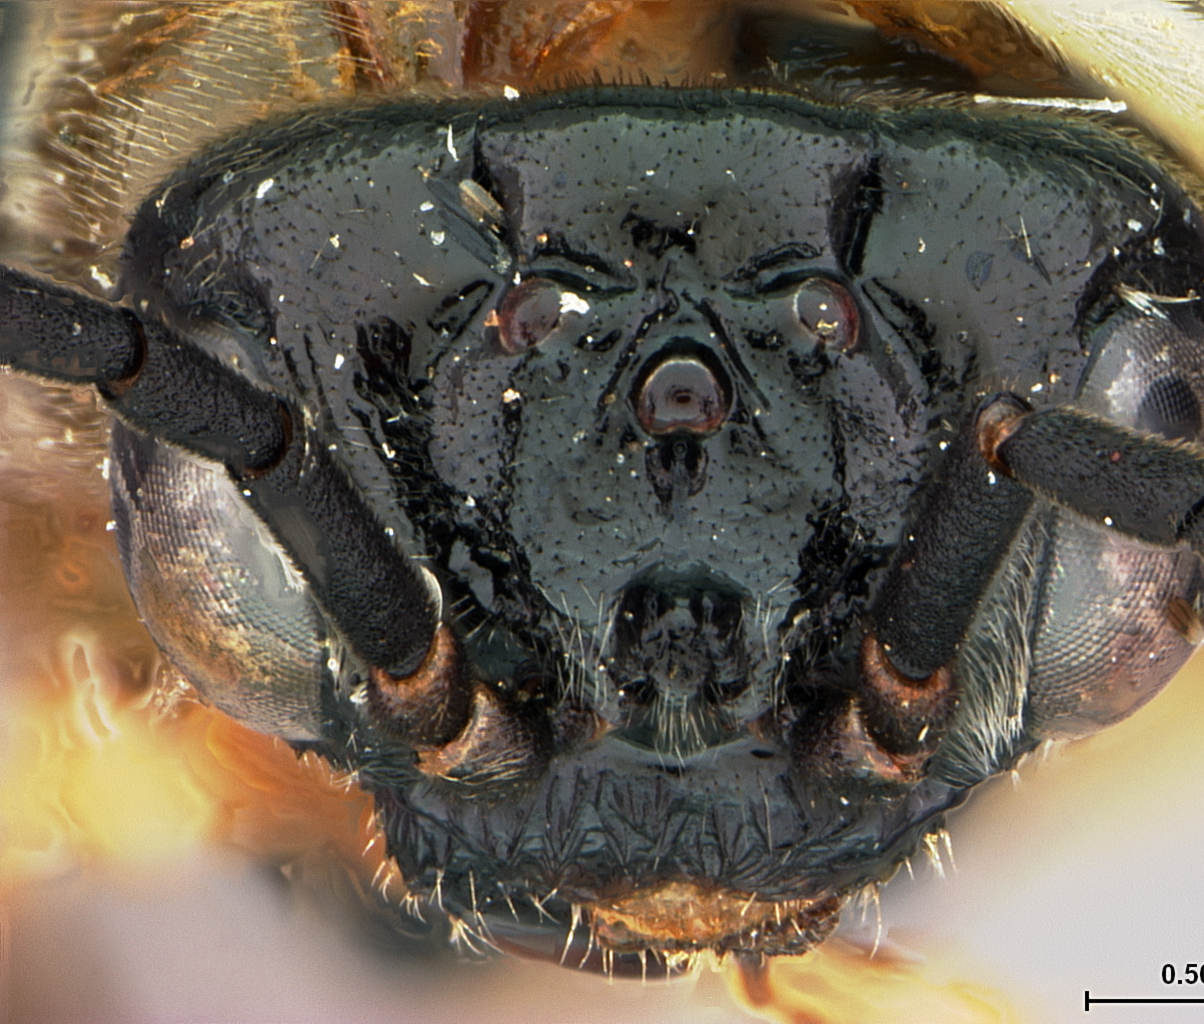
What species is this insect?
Phrontosoma brocca
